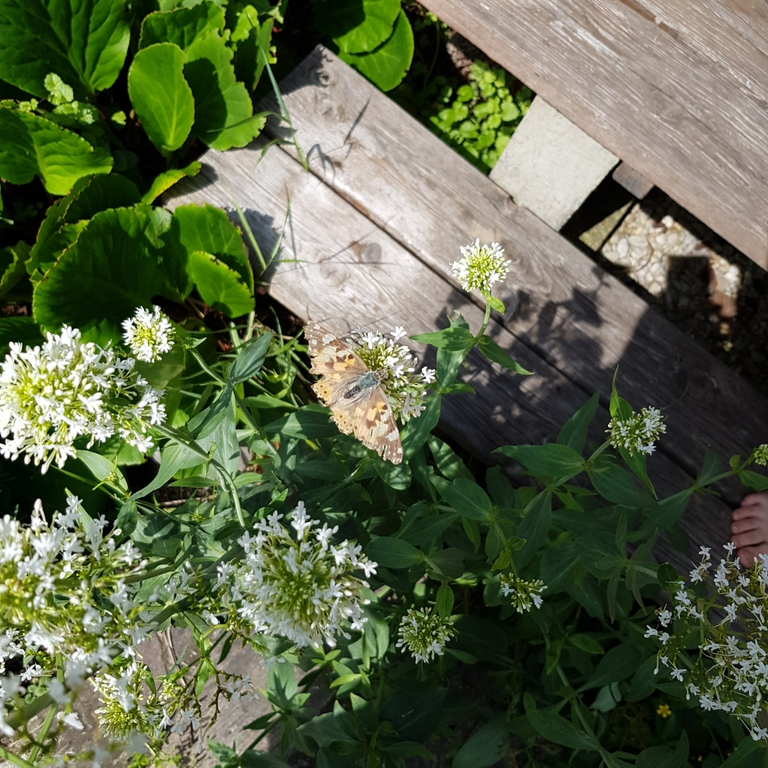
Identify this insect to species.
Vanessa cardui
